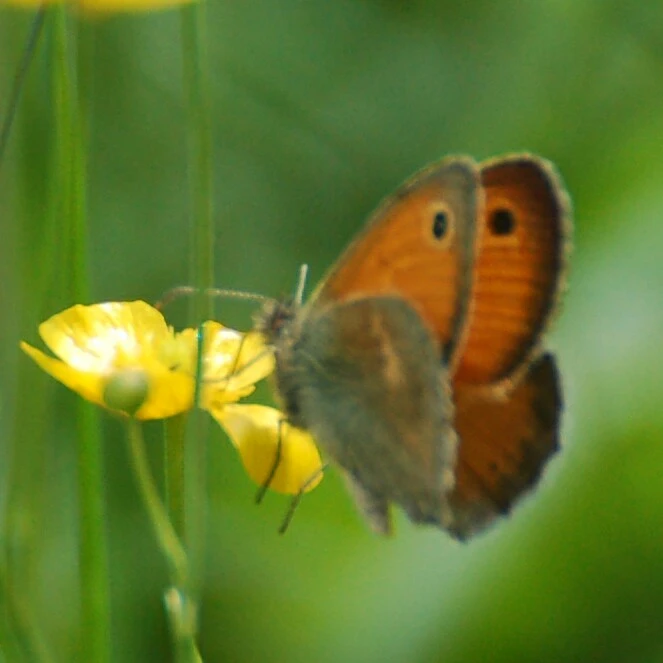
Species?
Coenonympha pamphilus
